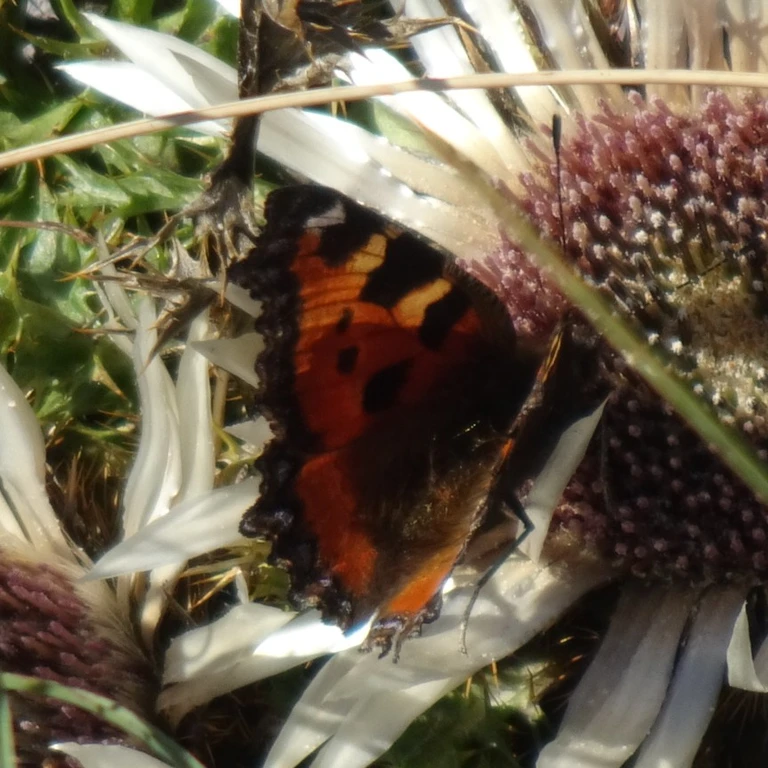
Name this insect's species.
Aglais urticae
